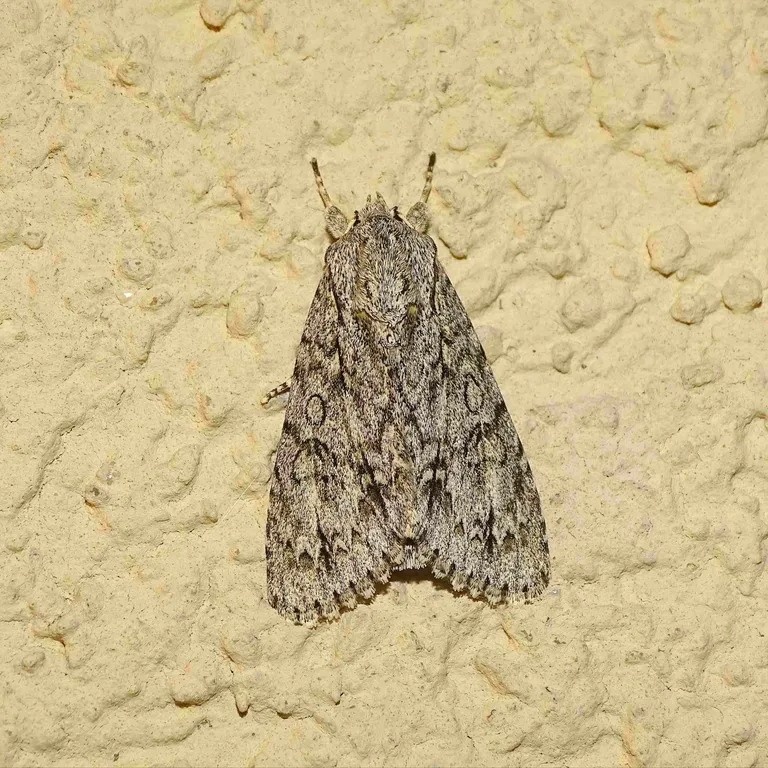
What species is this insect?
Acronicta aceris
